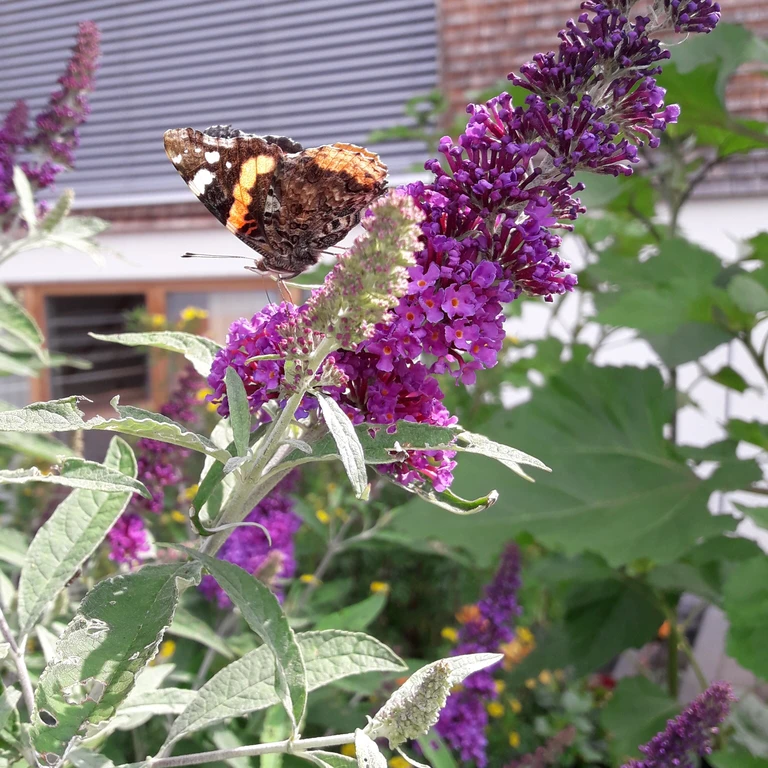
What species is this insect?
Vanessa atalanta
